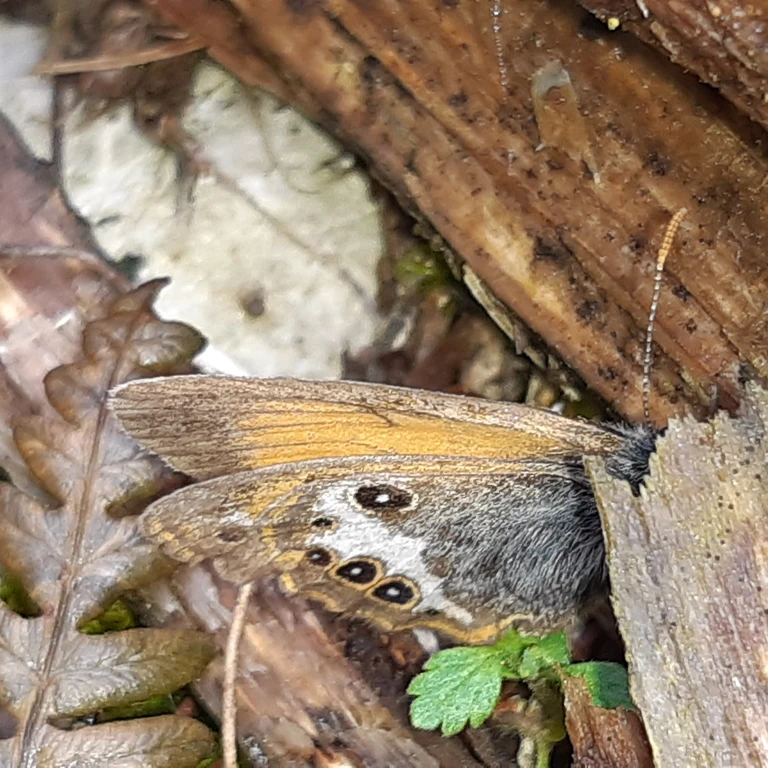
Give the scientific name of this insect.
Coenonympha arcania
